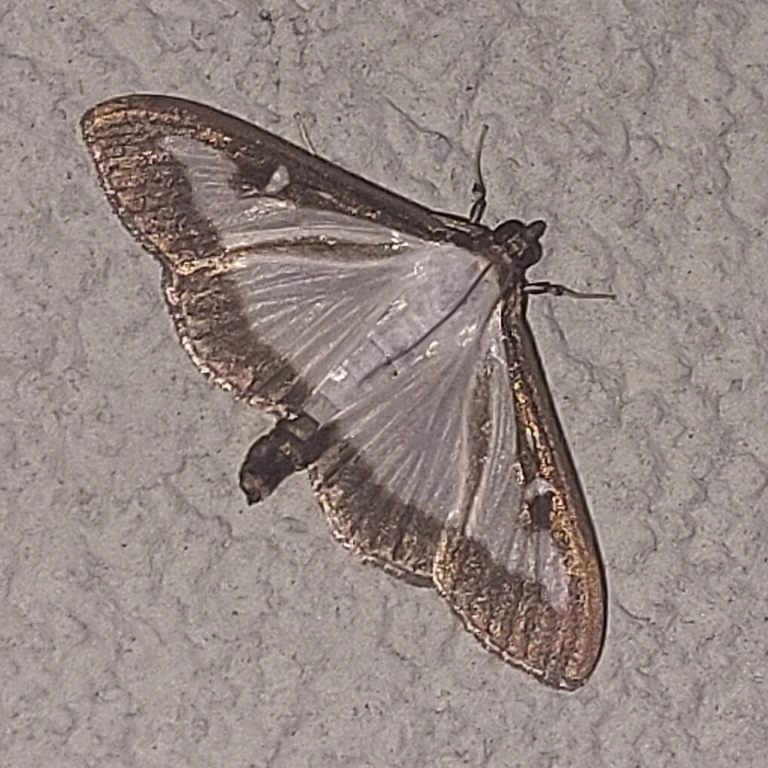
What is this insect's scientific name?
Cydalima perspectalis
